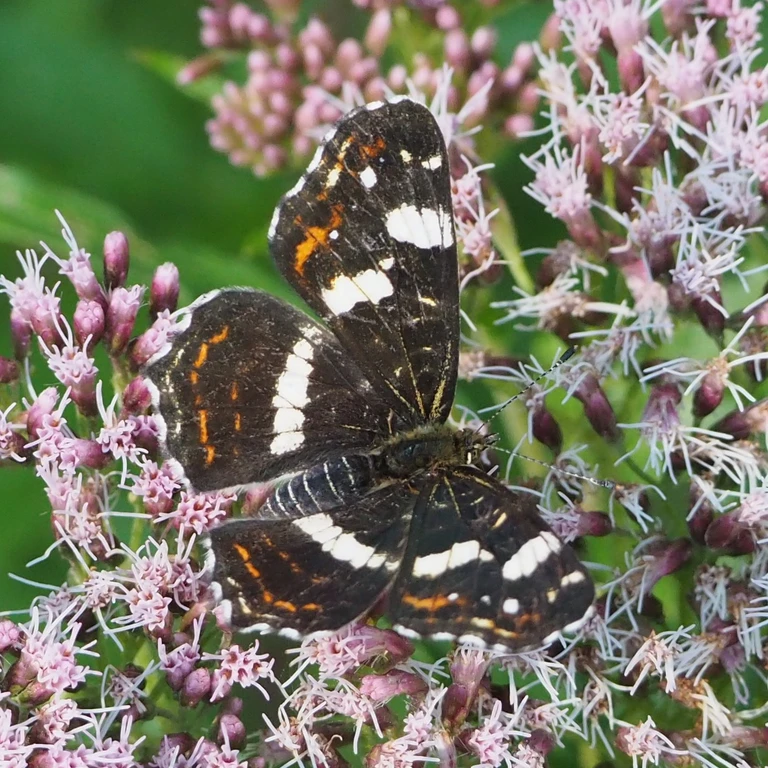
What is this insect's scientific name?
Araschnia levana
